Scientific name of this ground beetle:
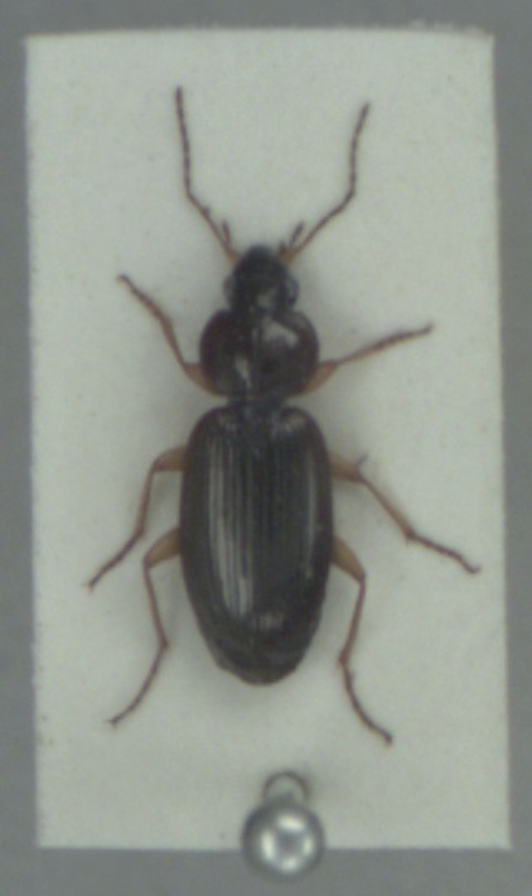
Olisthopus rotundatus
